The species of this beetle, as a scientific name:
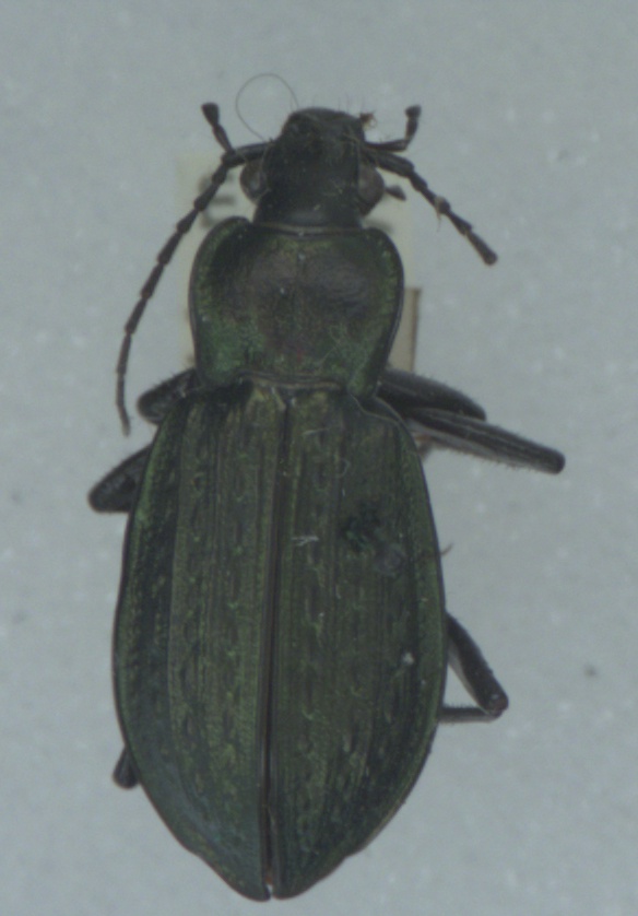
Carabus granulatus
